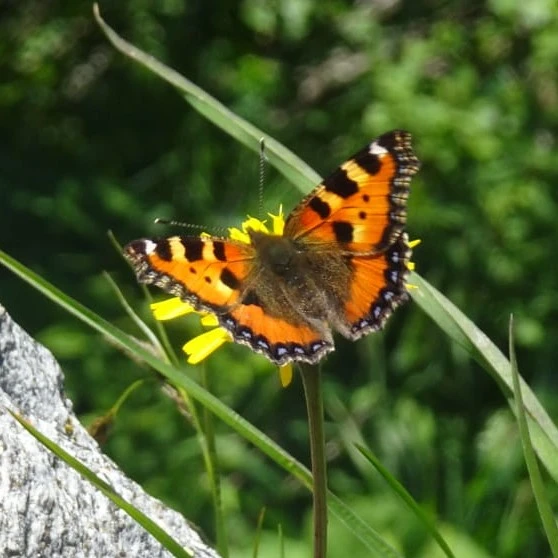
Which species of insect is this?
Aglais urticae
